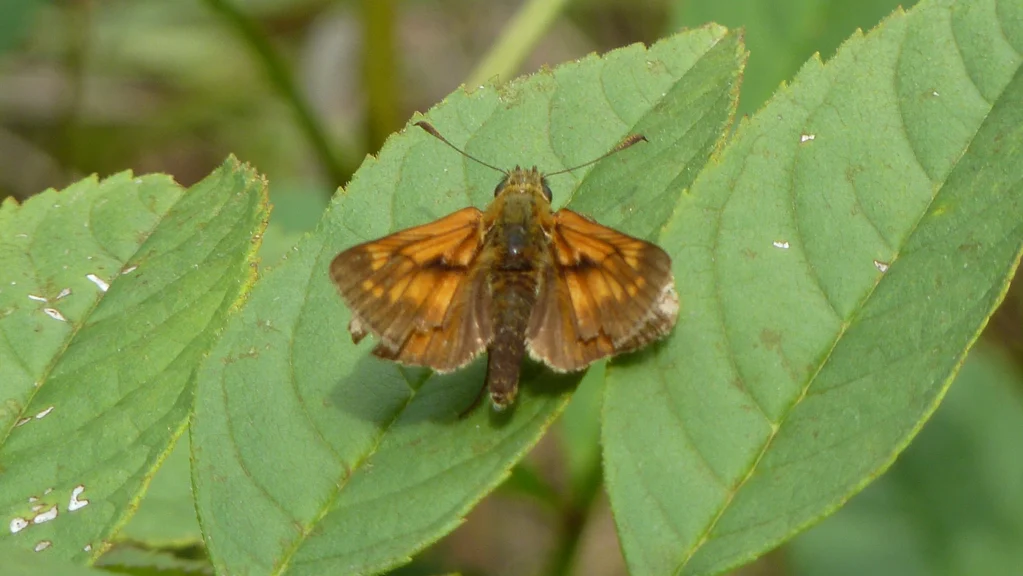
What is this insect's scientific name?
Ochlodes sylvanus (also Ochlodes venata)
